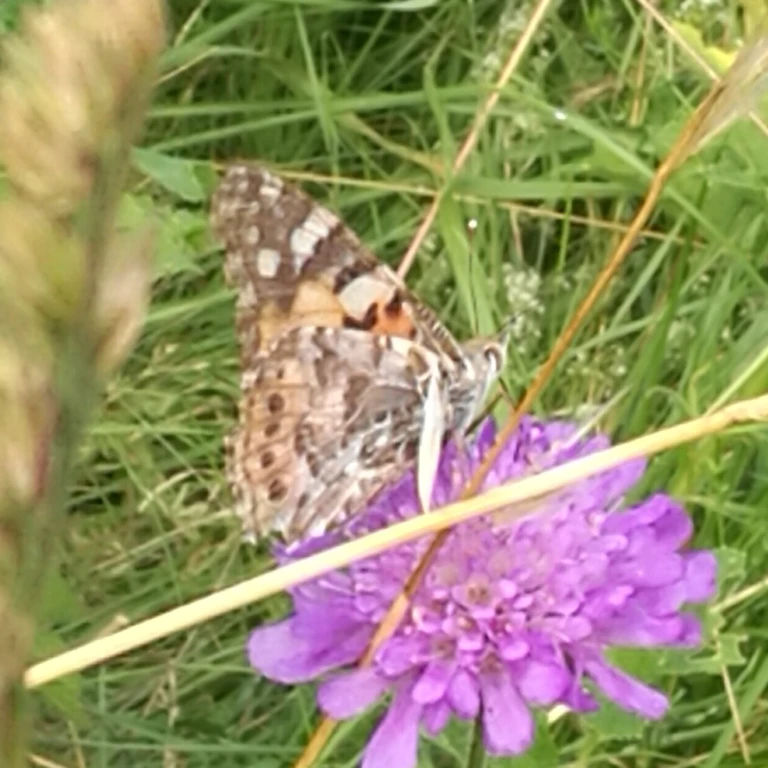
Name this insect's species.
Vanessa cardui
